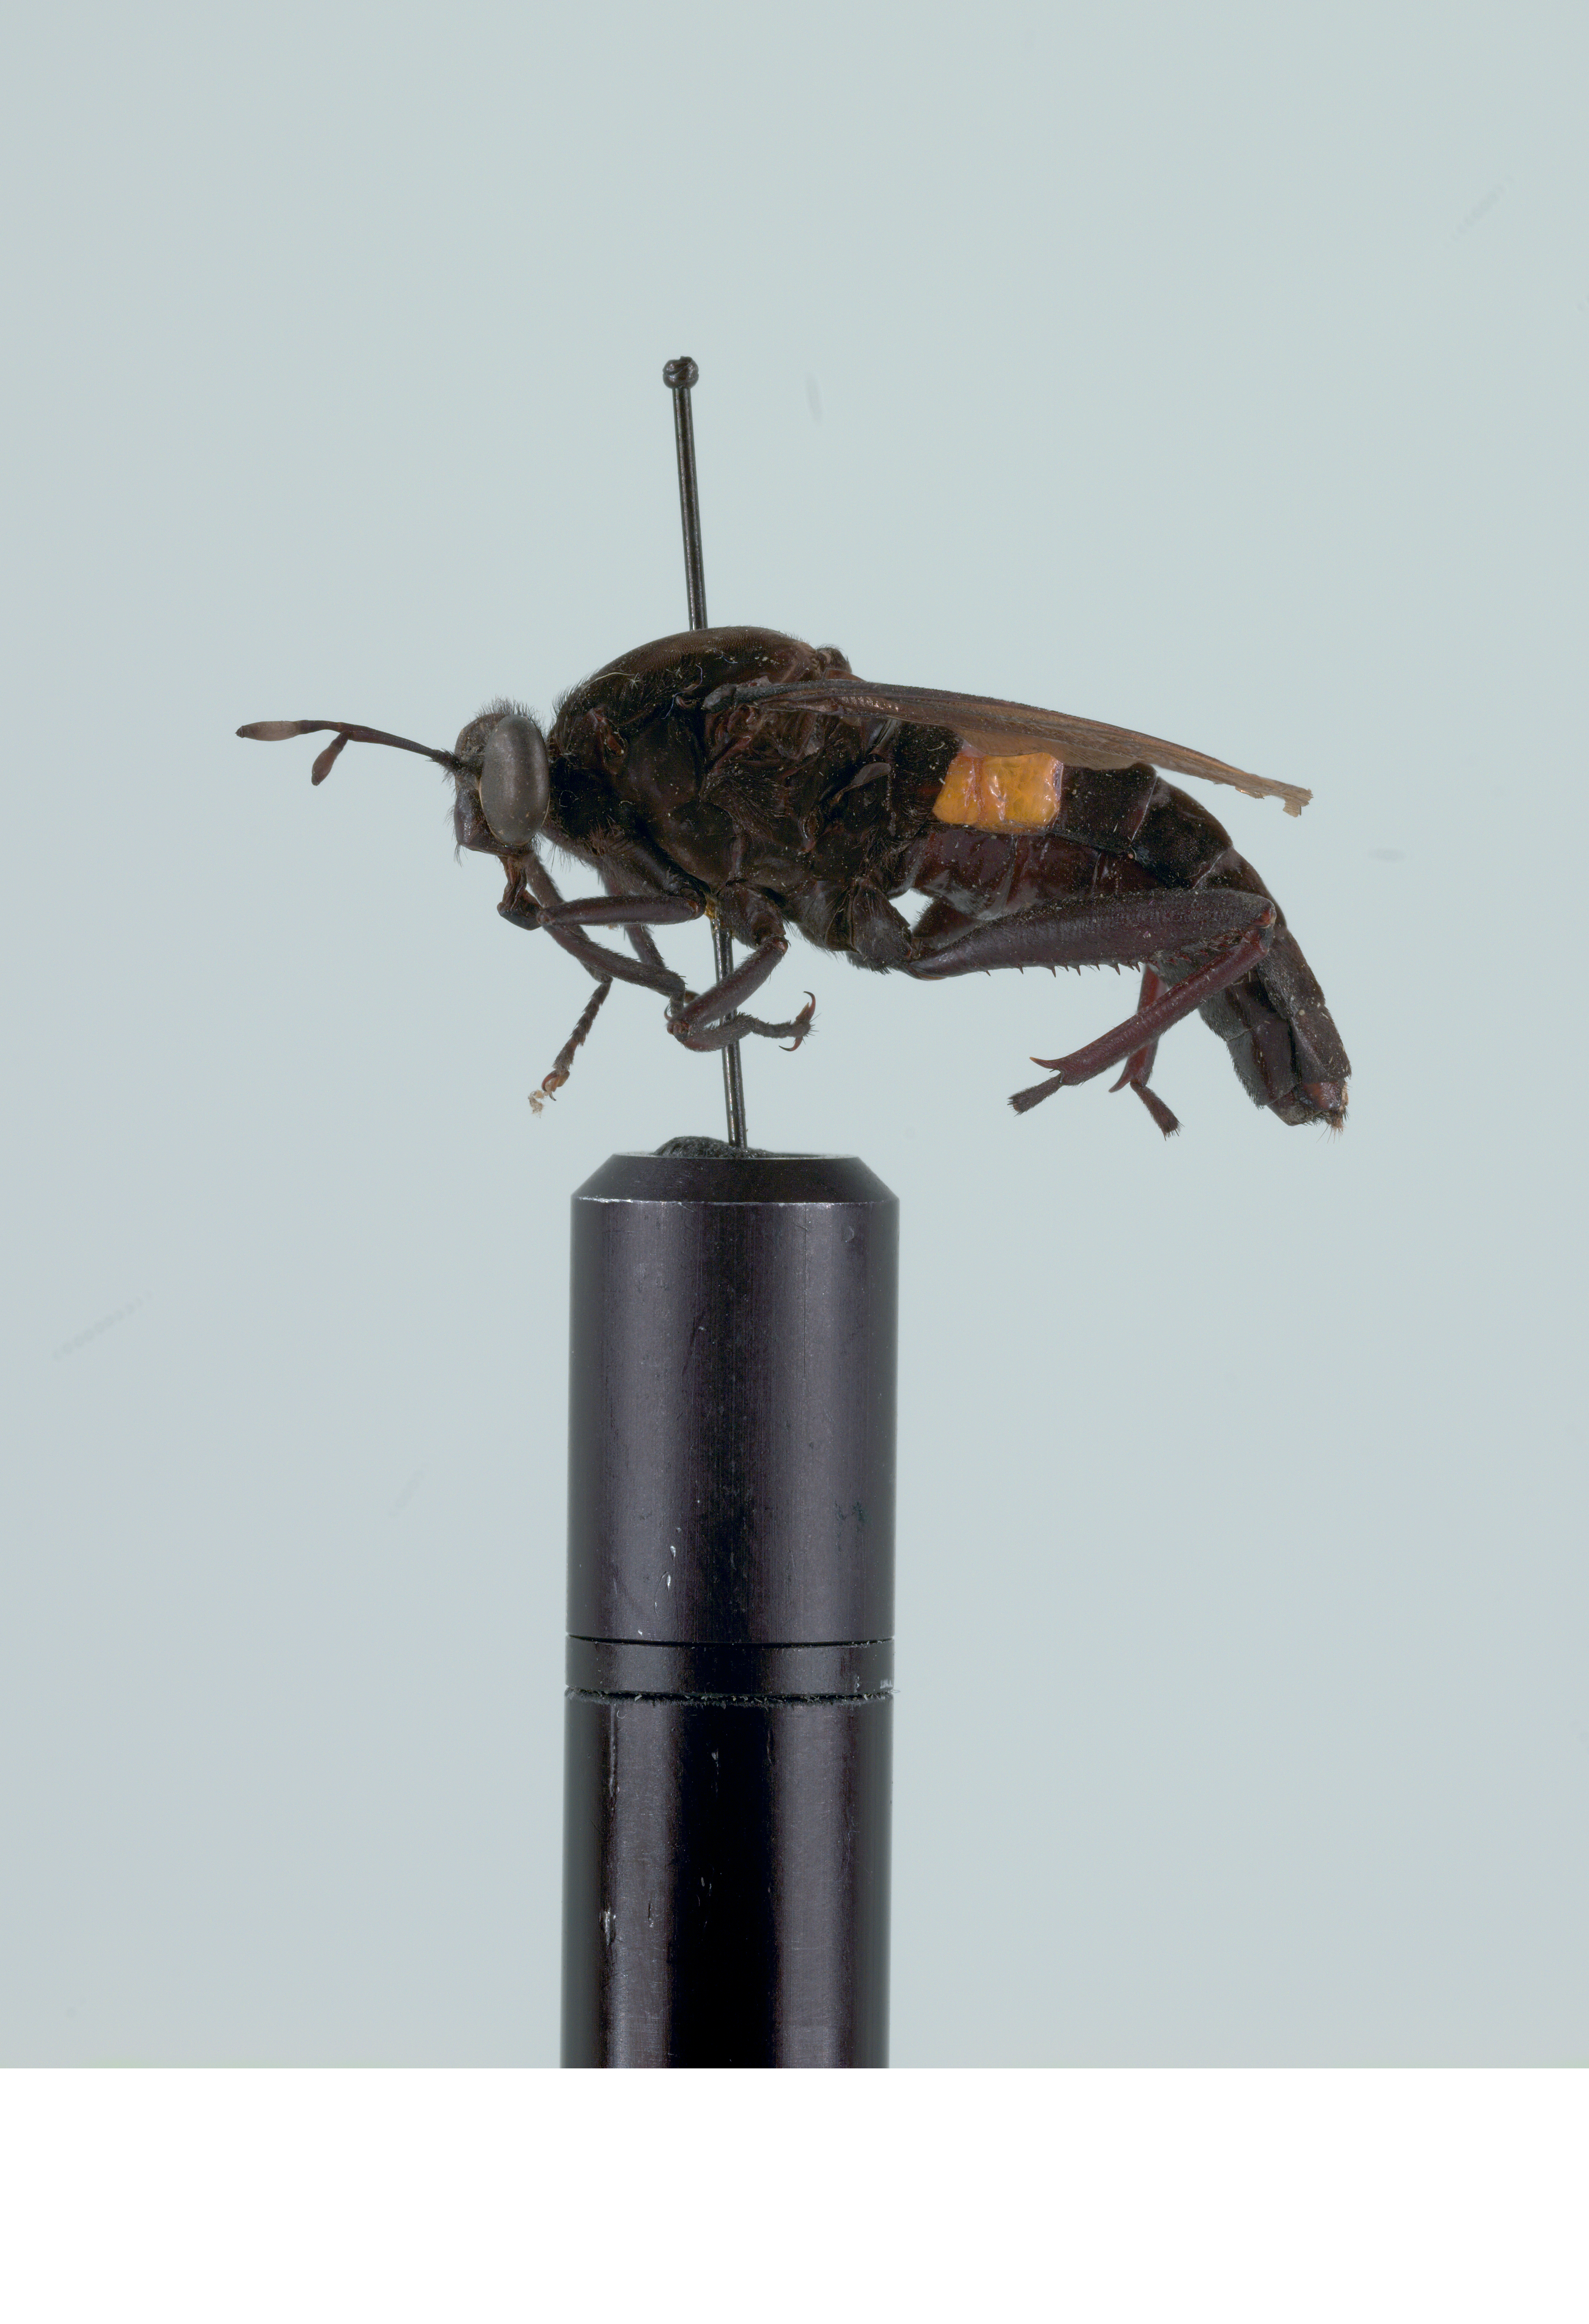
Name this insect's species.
Mydas clavatus
